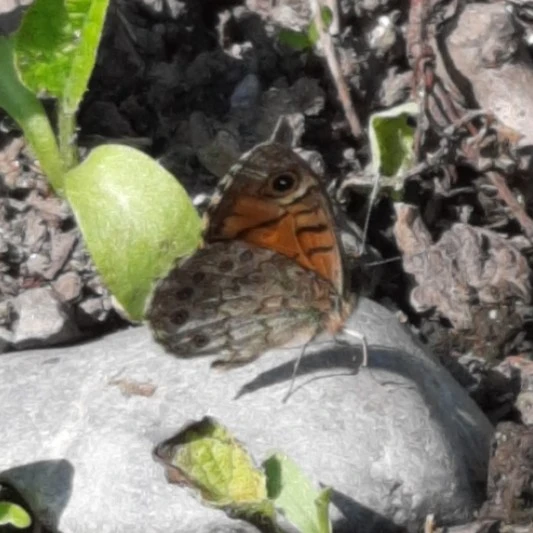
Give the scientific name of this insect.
Lasiommata megera (also Pararge megera)
